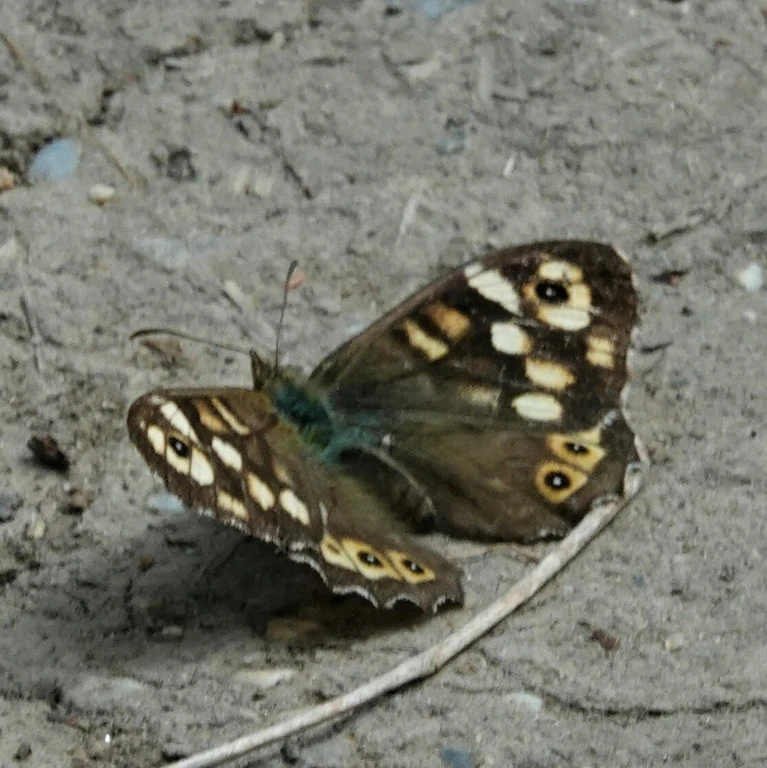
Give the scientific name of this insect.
Pararge aegeria
